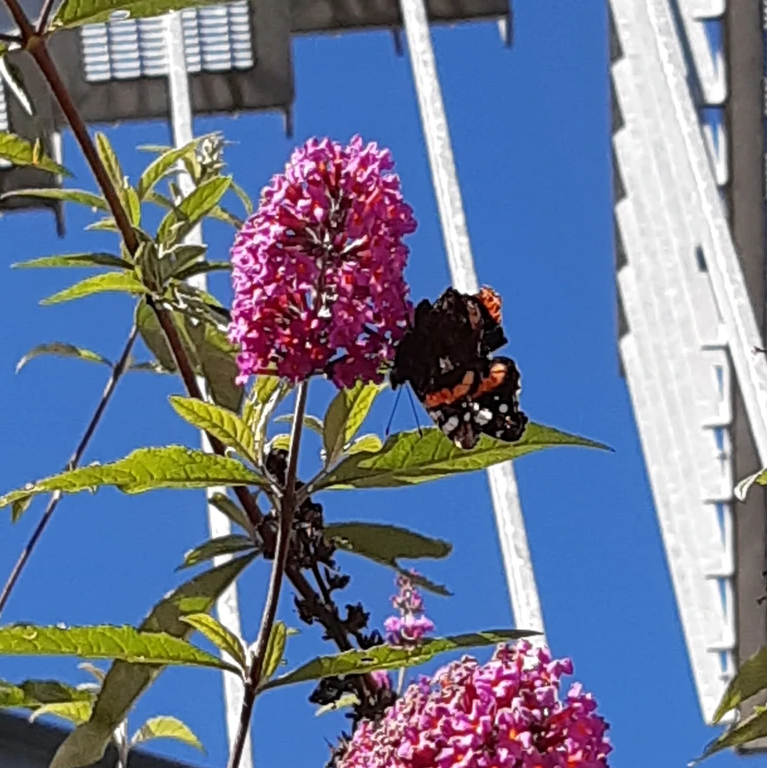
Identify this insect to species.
Vanessa atalanta
